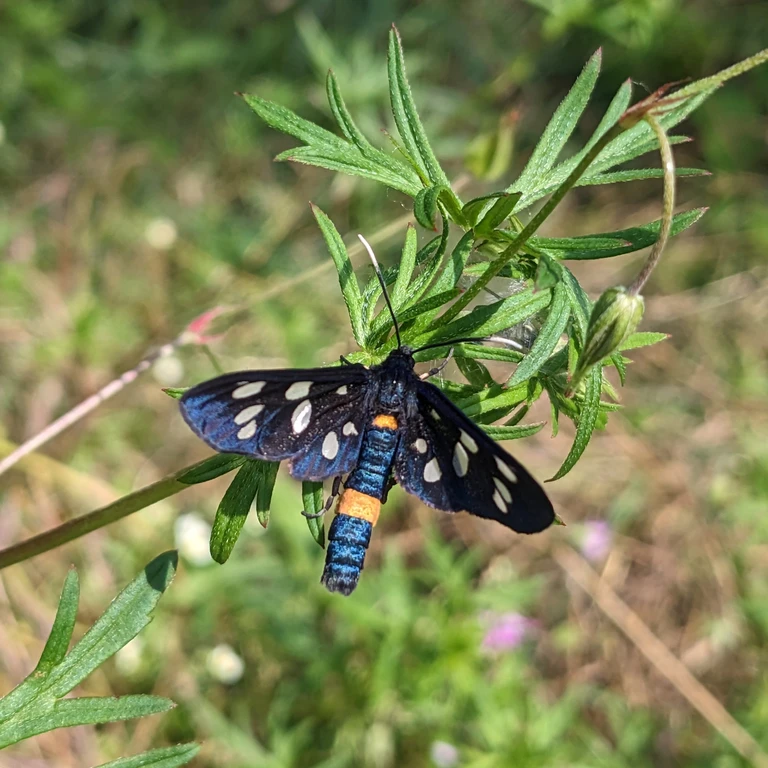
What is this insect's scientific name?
Amata phegea
